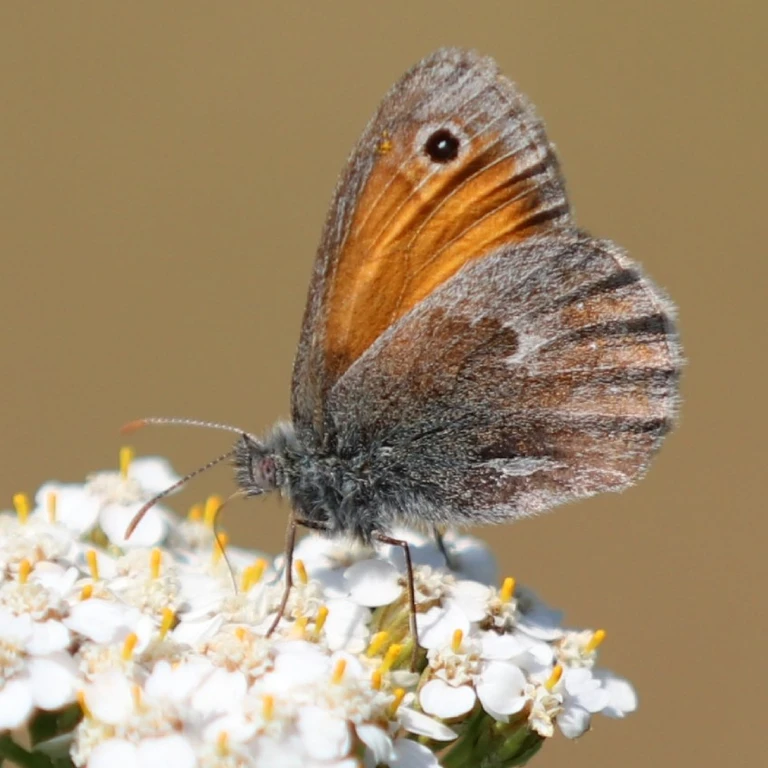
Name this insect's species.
Coenonympha pamphilus
